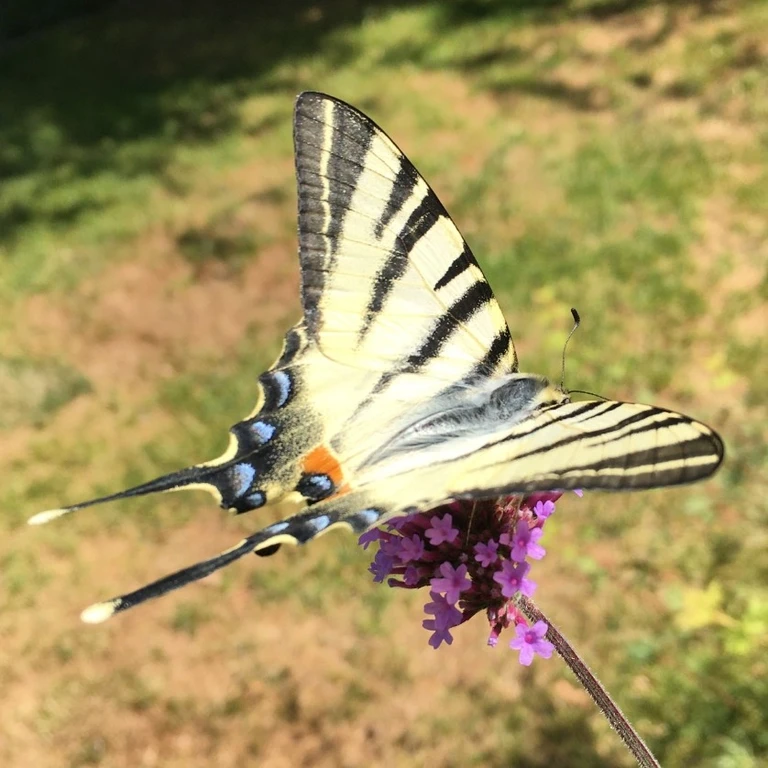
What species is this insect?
Iphiclides podalirius
